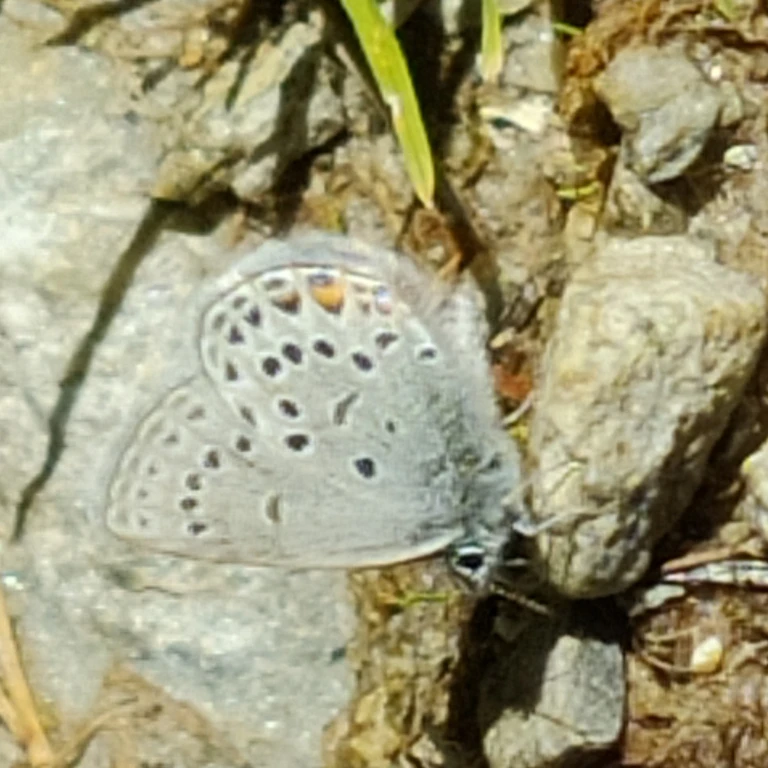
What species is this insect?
Agriades optilete (also Vacciniina optilete)
